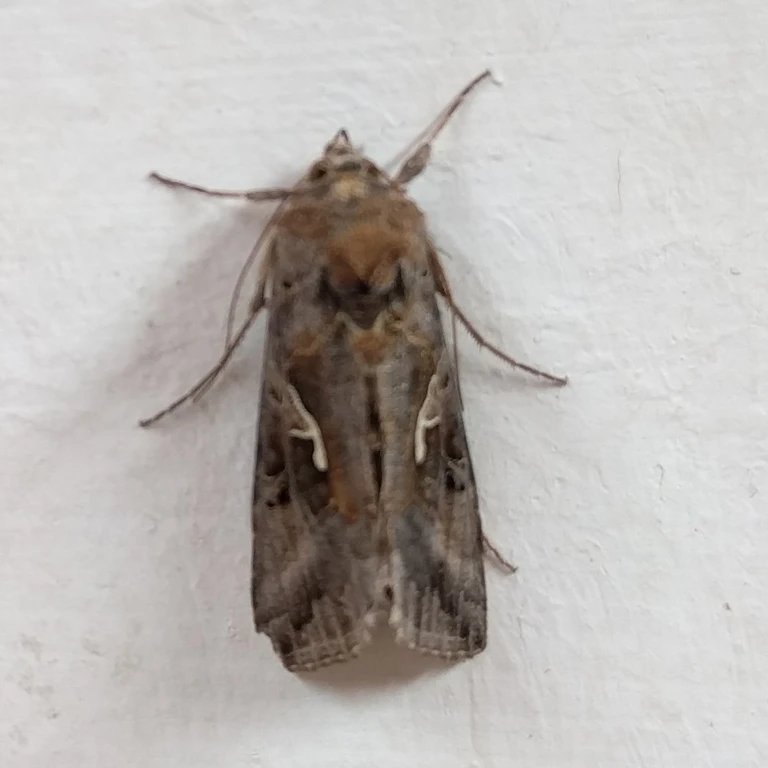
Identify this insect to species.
Autographa gamma
